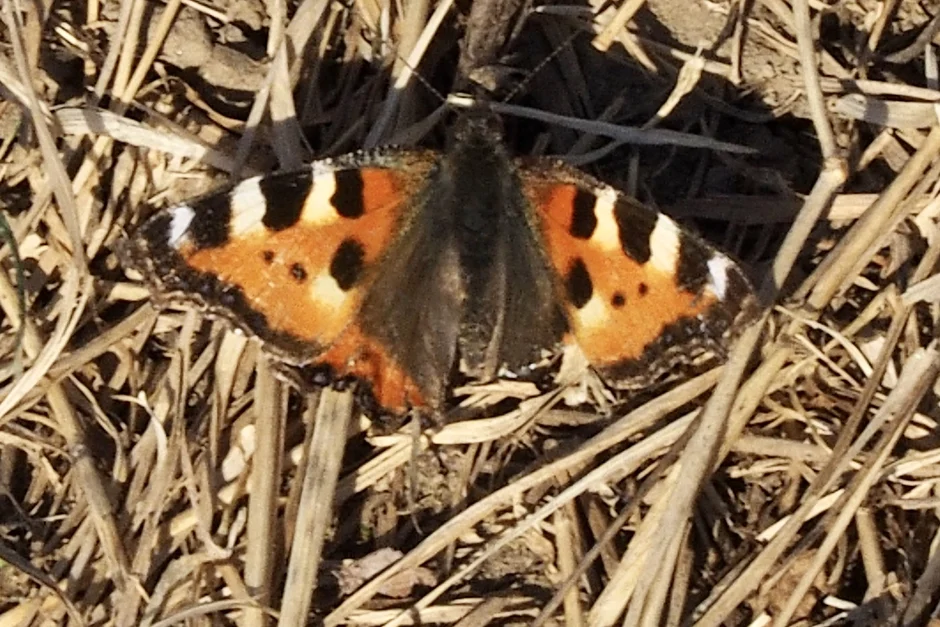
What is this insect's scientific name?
Aglais urticae
